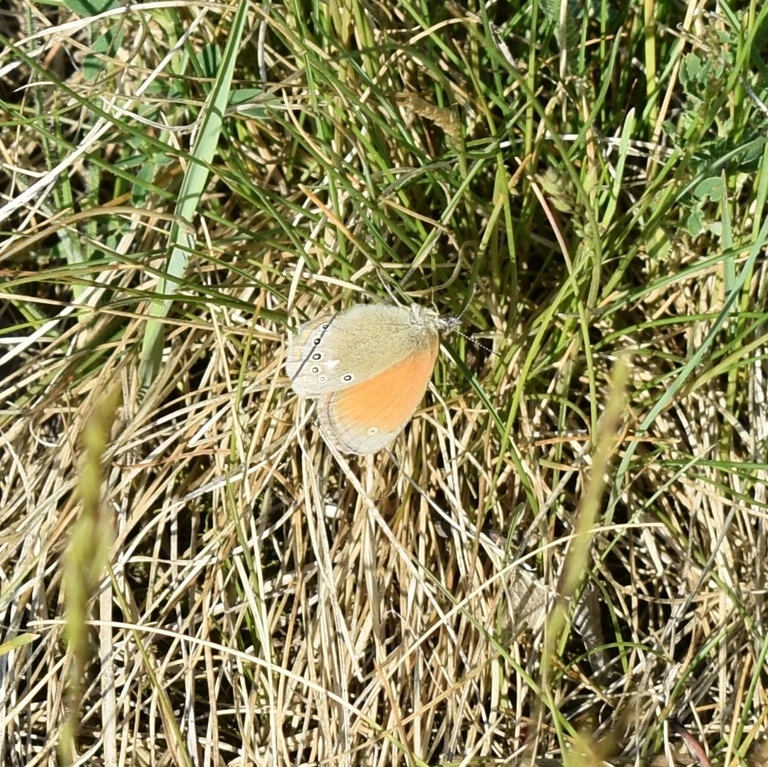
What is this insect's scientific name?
Coenonympha glycerion (also Coenonympha iphis)
